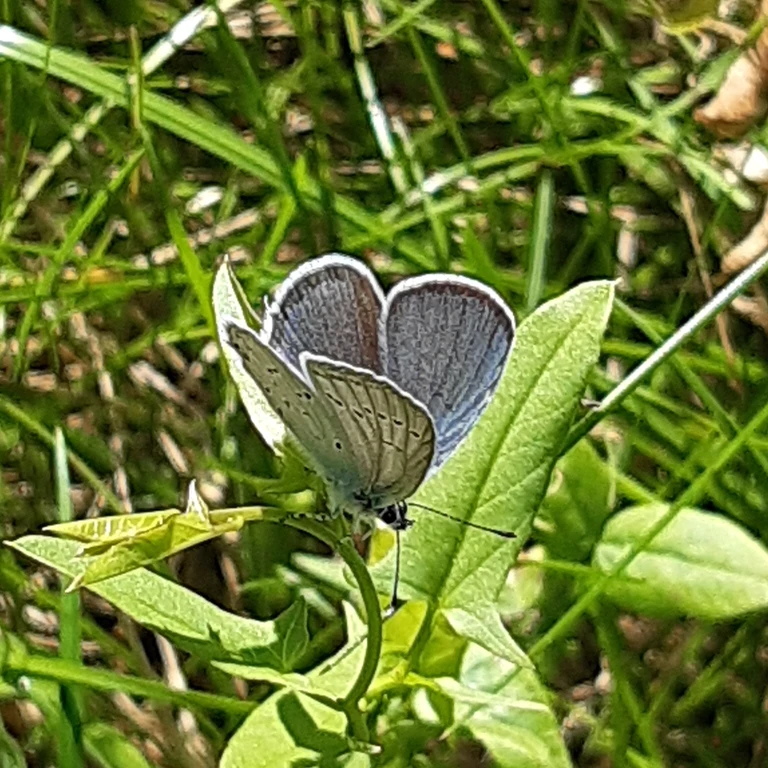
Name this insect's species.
Cupido decolorata (also Elkalyce decolorata)
